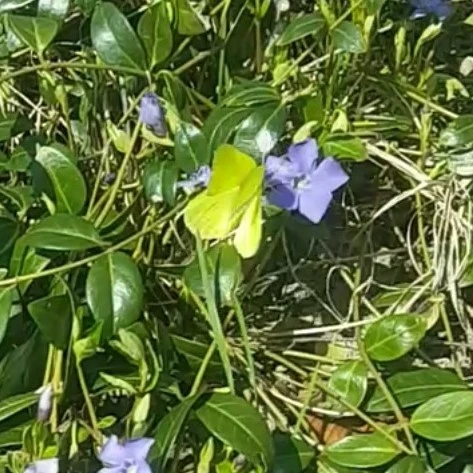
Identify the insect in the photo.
Gonepteryx rhamni
